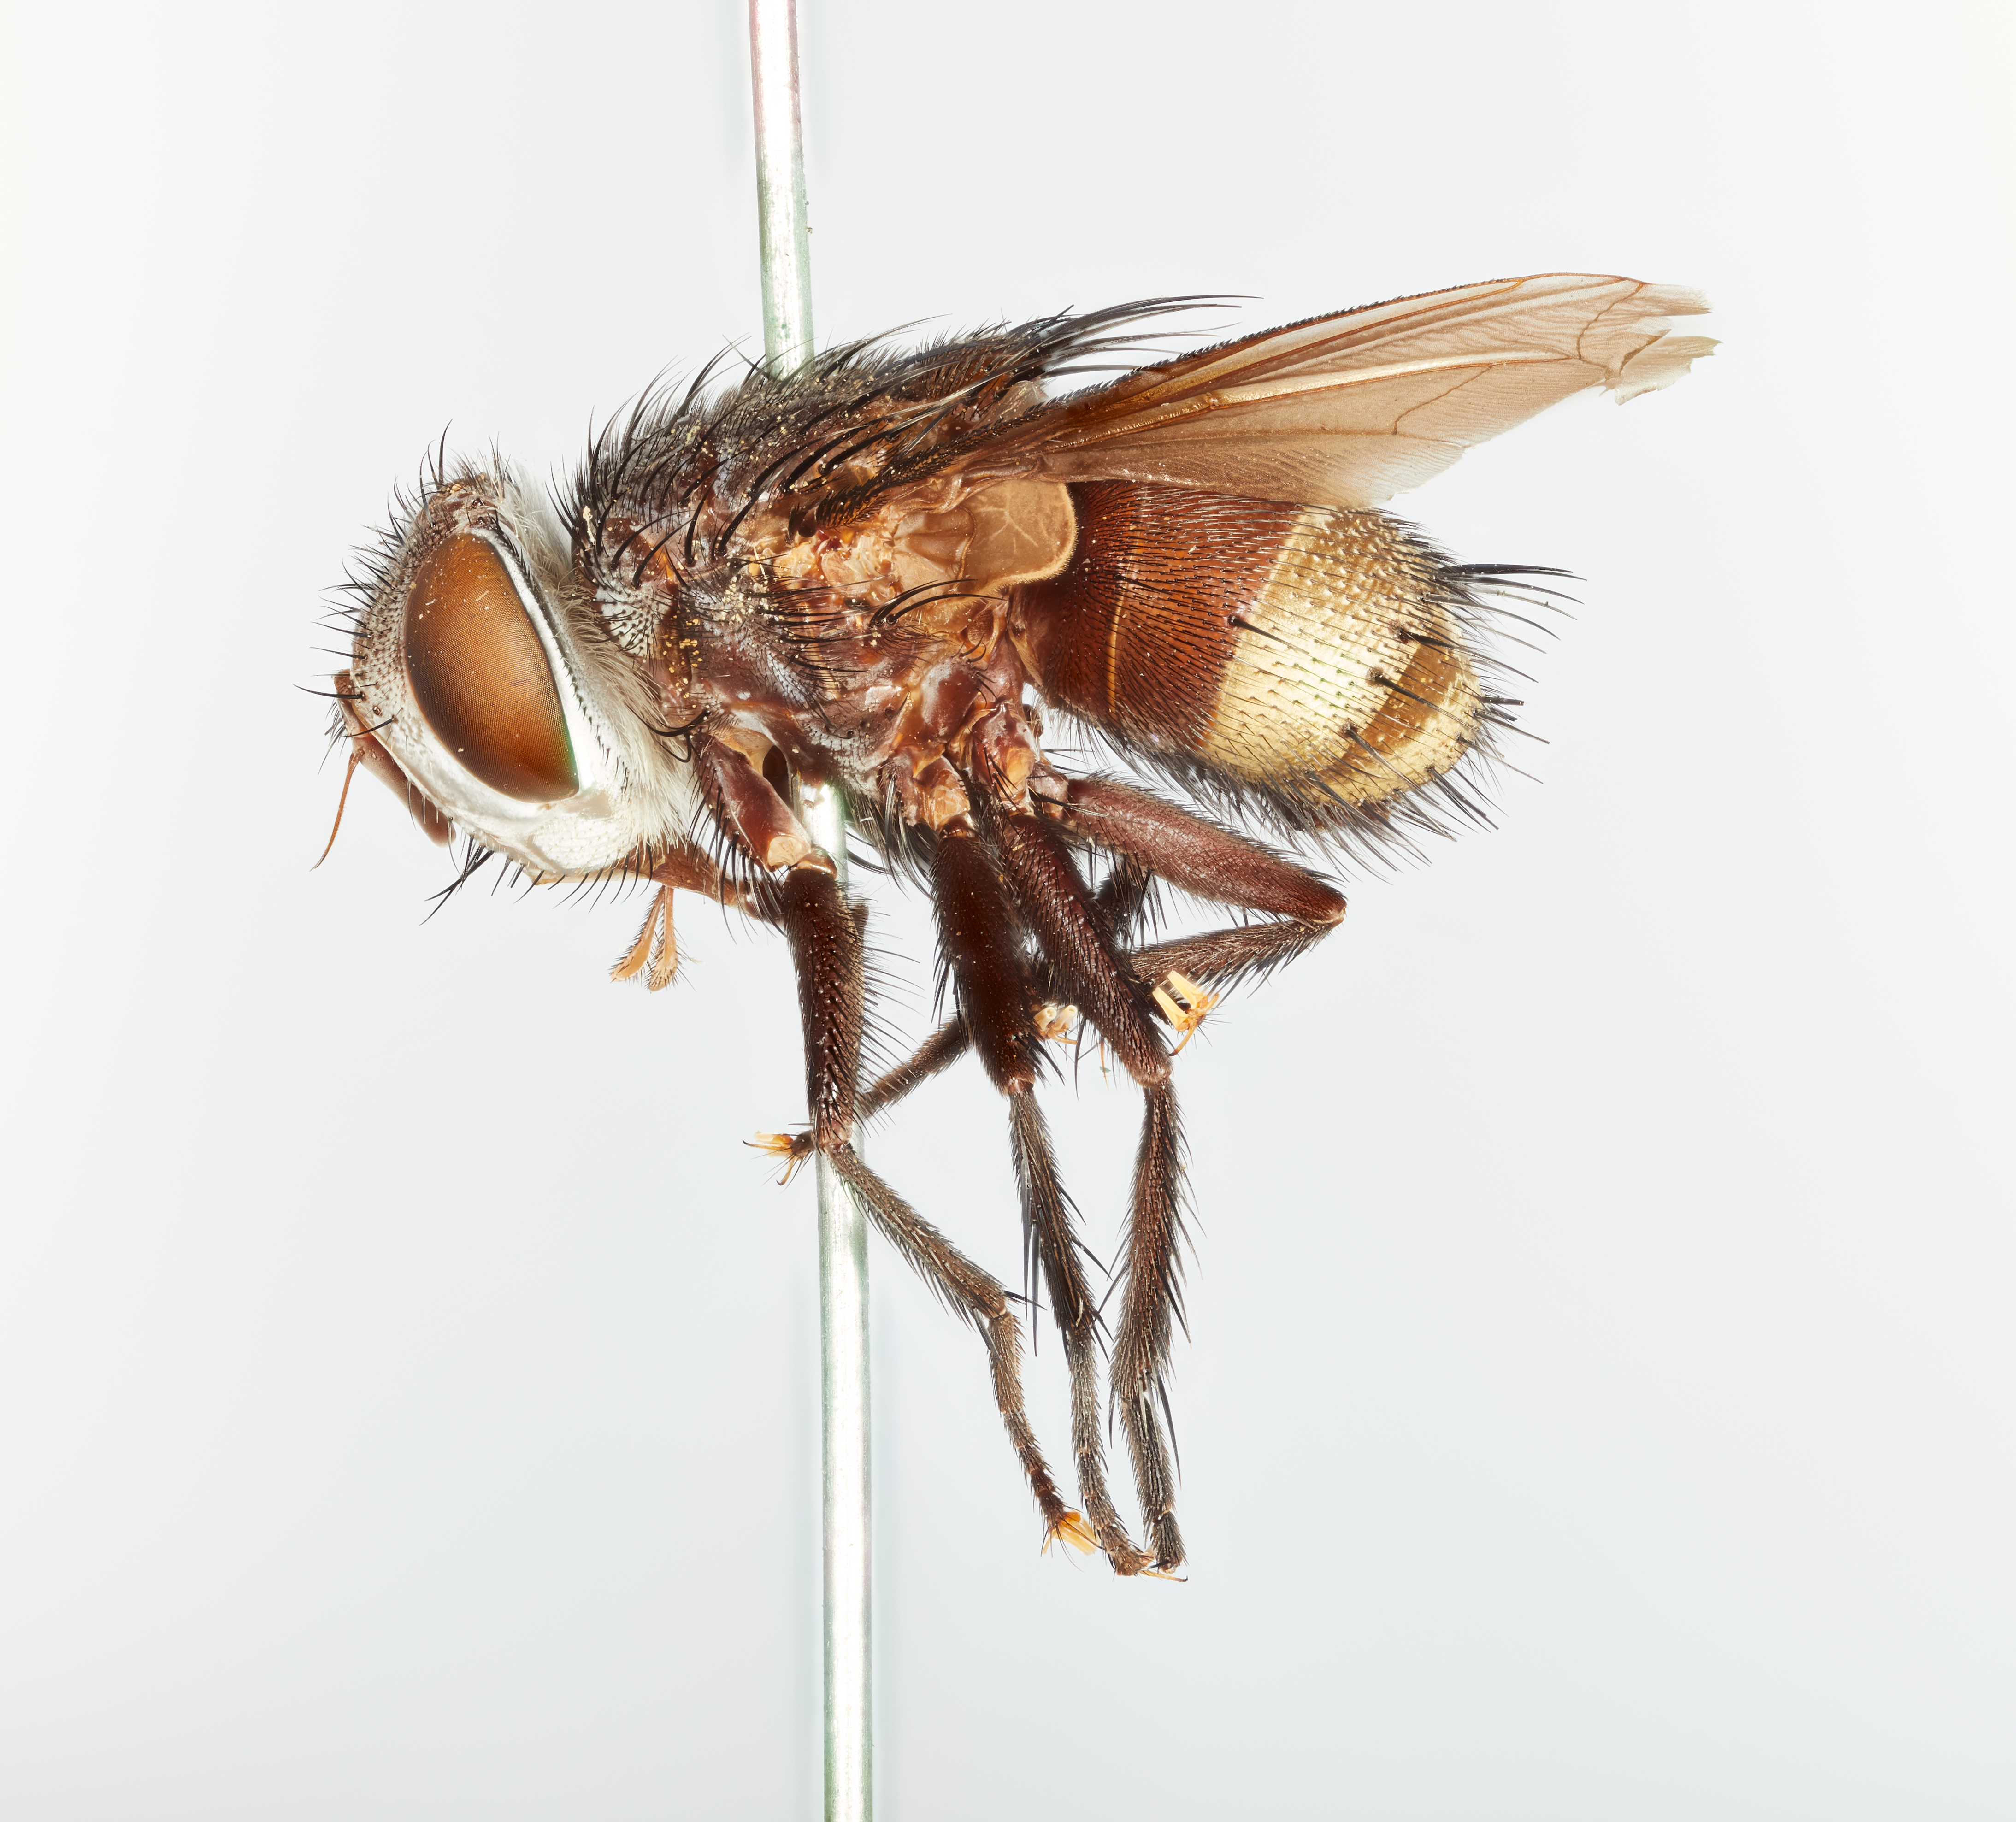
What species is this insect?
Belvosia semiflava
